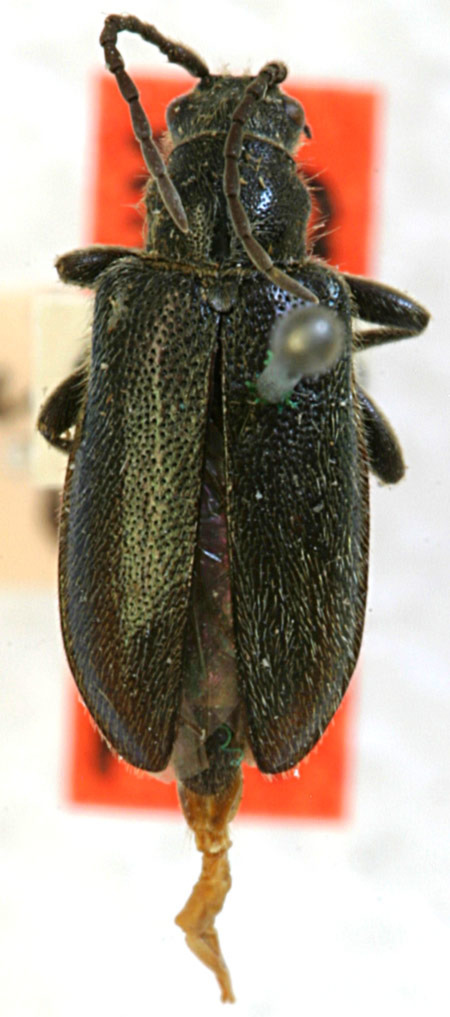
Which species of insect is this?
Brachysomida californica
